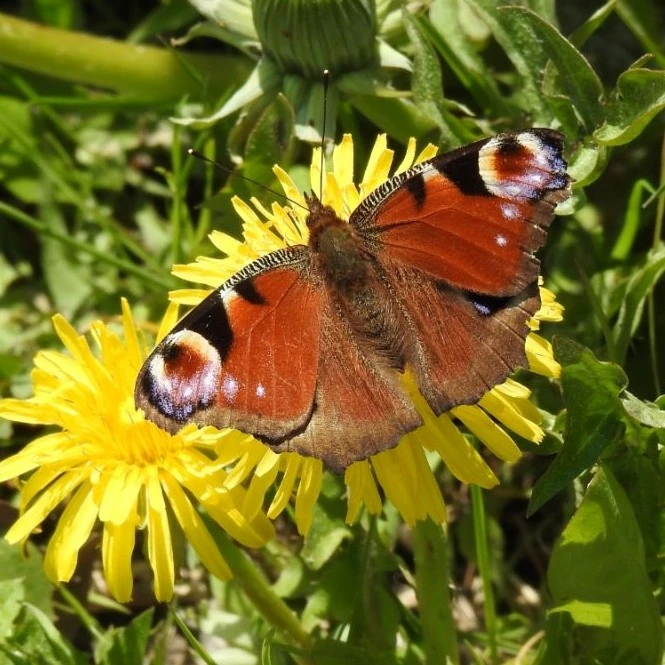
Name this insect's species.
Aglais io
